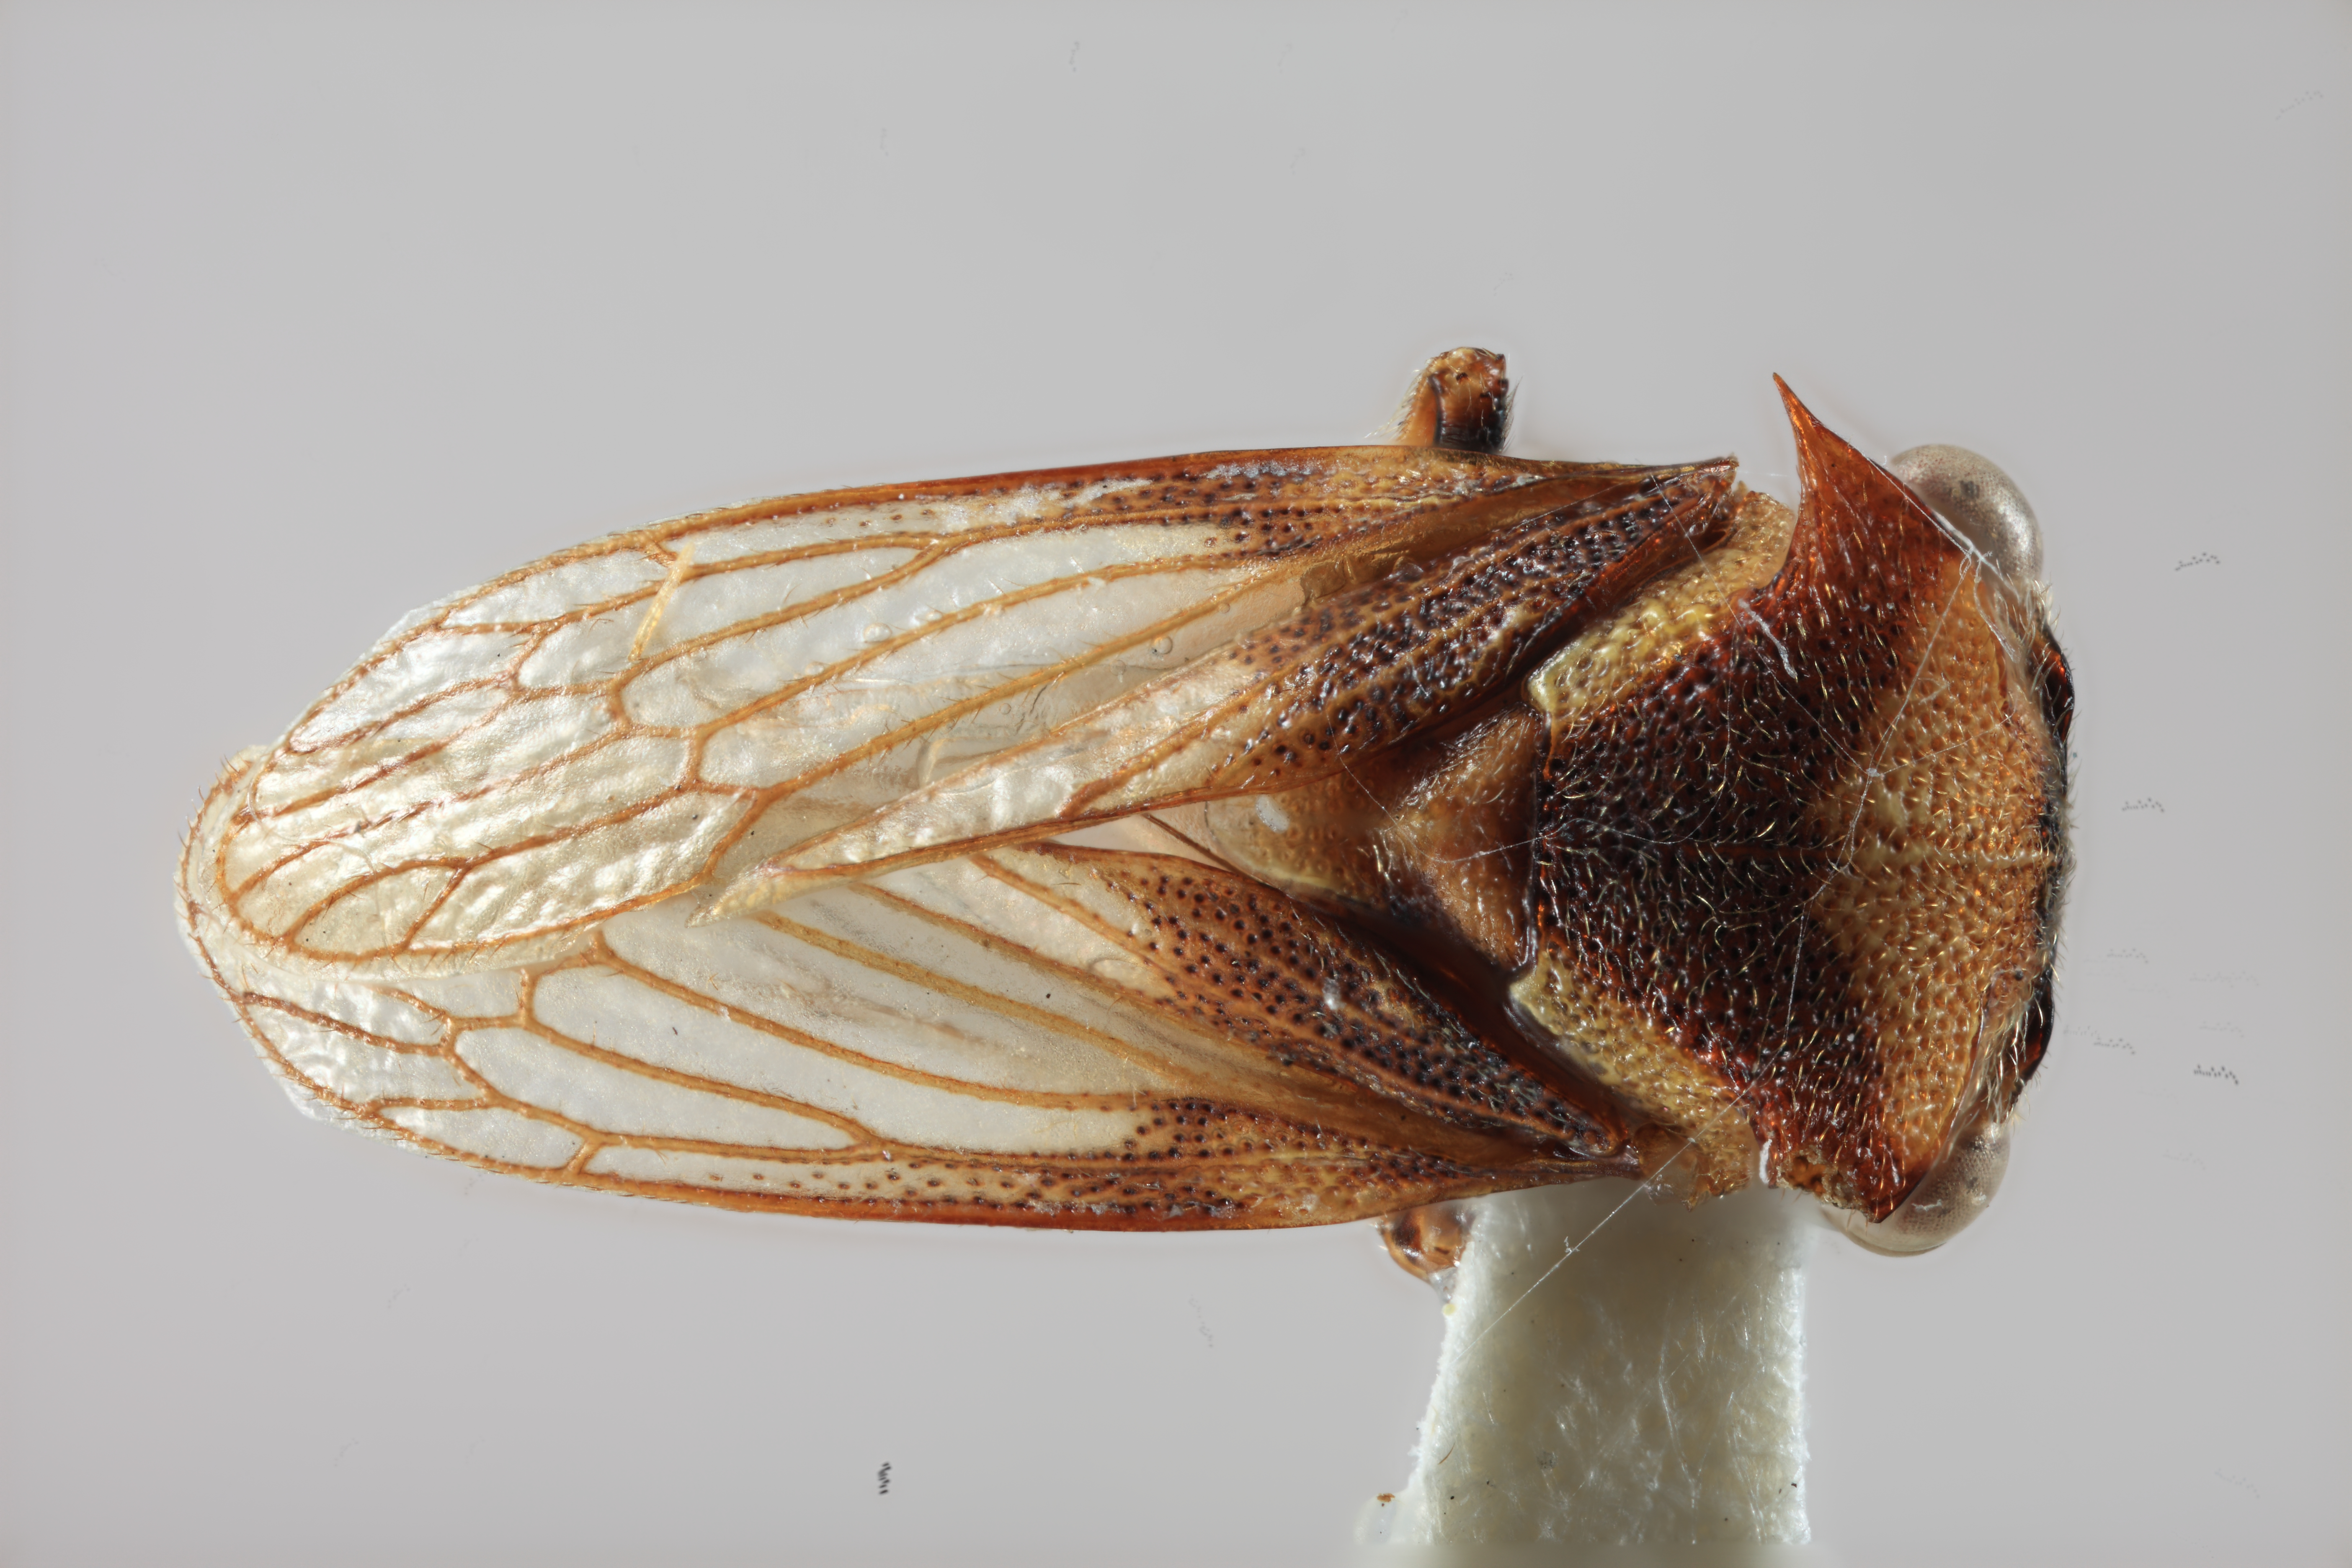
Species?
Tolania braziliensis
